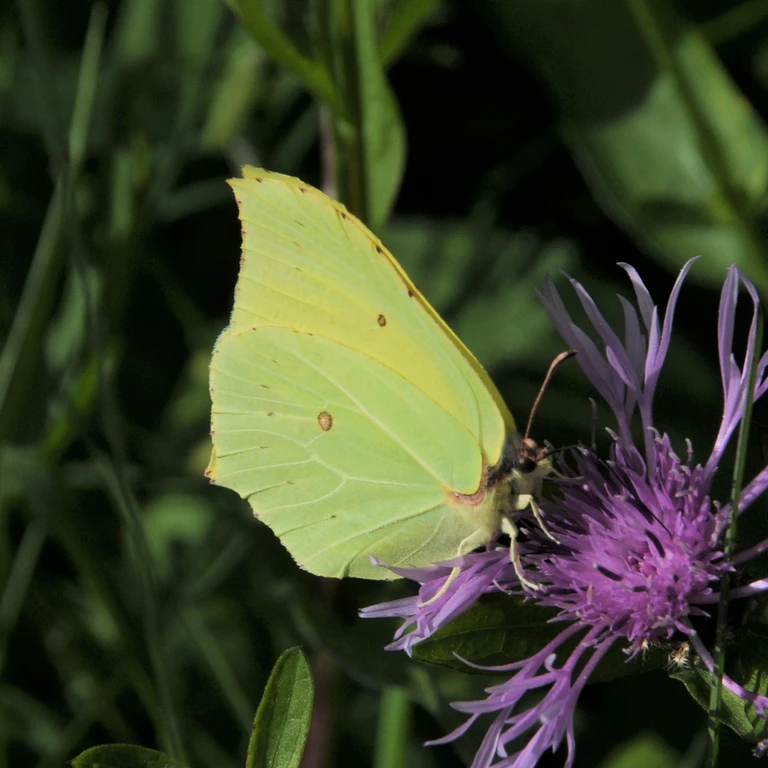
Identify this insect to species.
Gonepteryx rhamni
